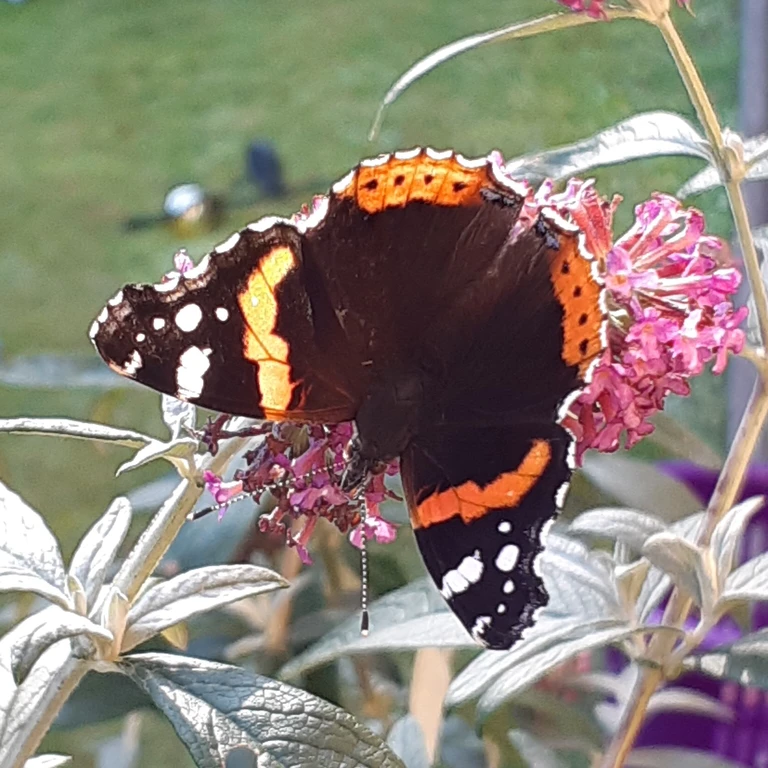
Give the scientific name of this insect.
Vanessa atalanta
